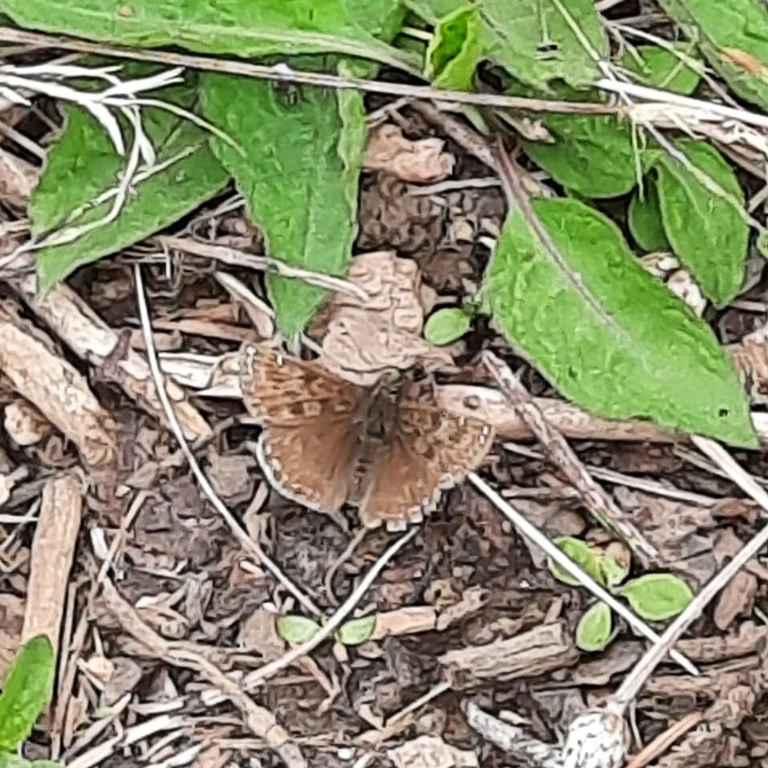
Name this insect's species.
Erynnis tages
